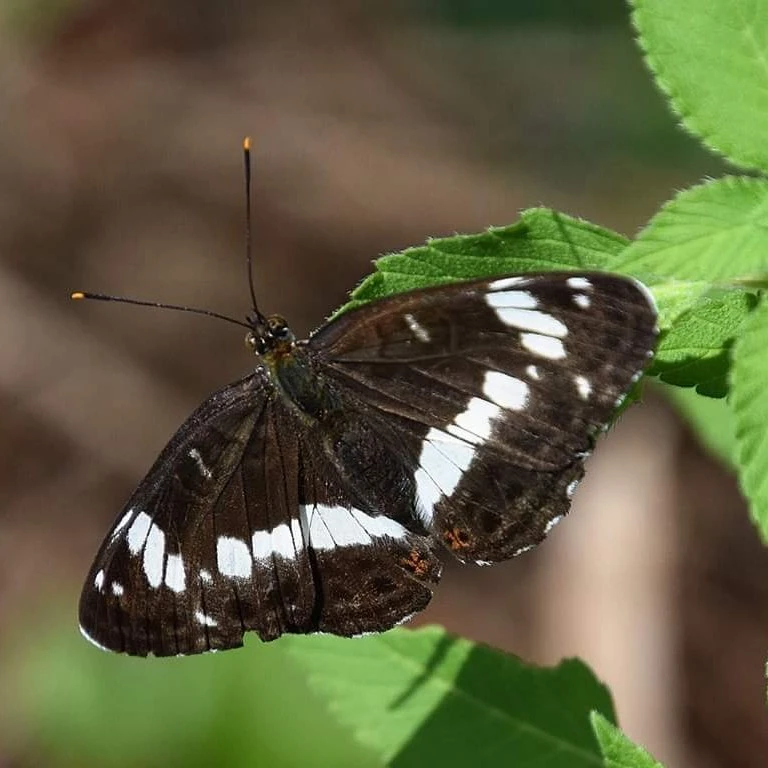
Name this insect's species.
Limenitis camilla (also Ladoga camilla)
